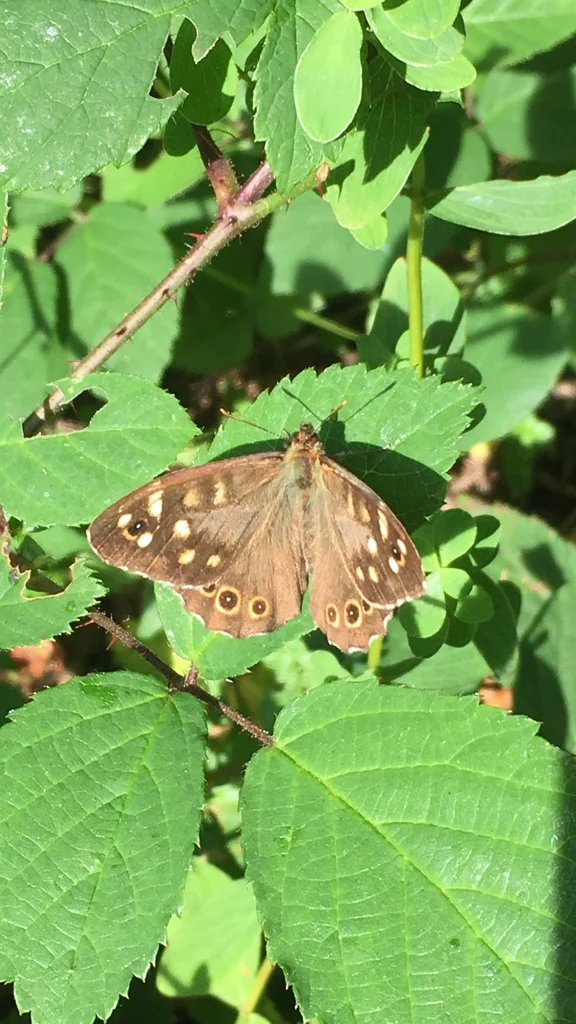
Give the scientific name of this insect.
Pararge aegeria
